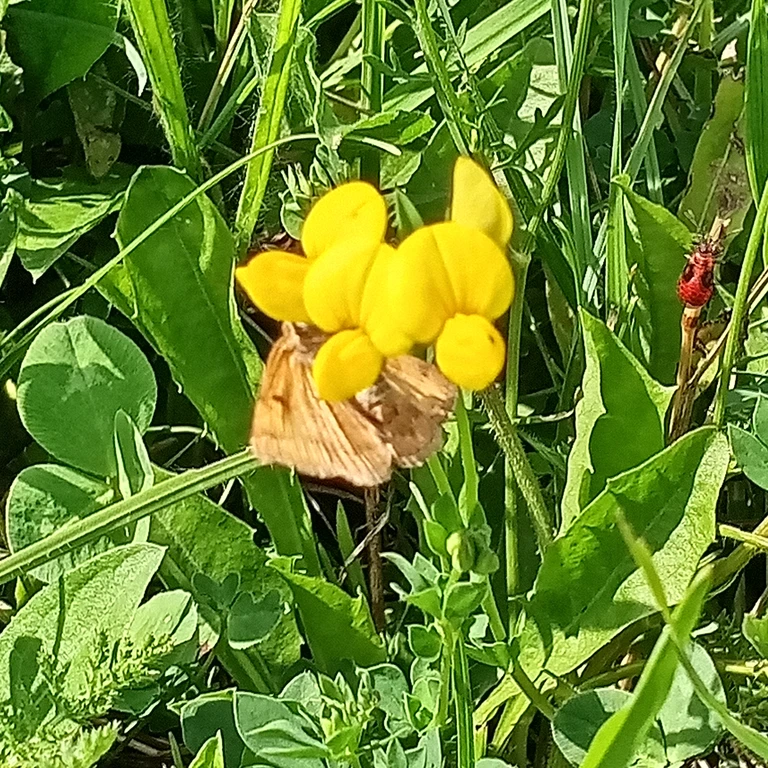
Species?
Euclidia glyphica
